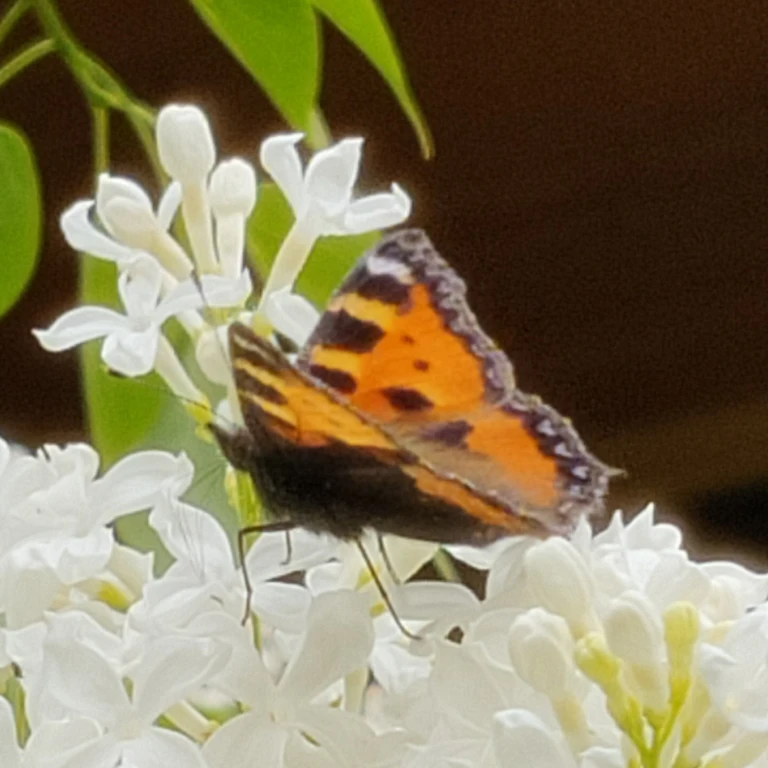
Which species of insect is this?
Aglais urticae
